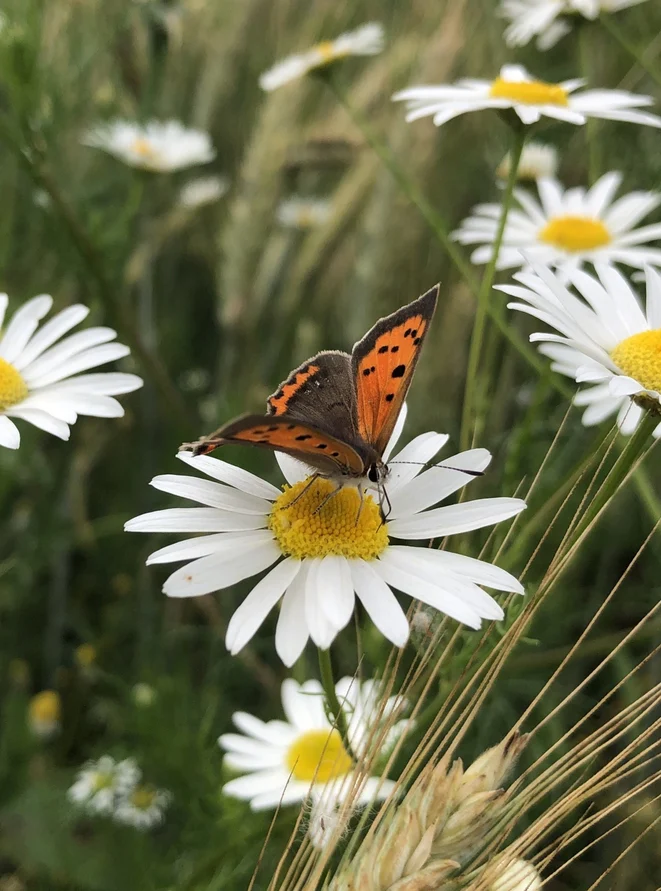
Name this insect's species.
Lycaena phlaeas
